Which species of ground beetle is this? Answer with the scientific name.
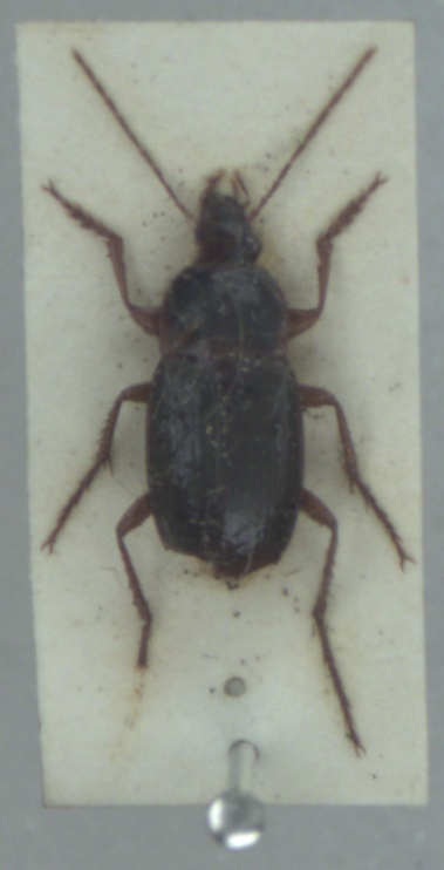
Calathus erratus
